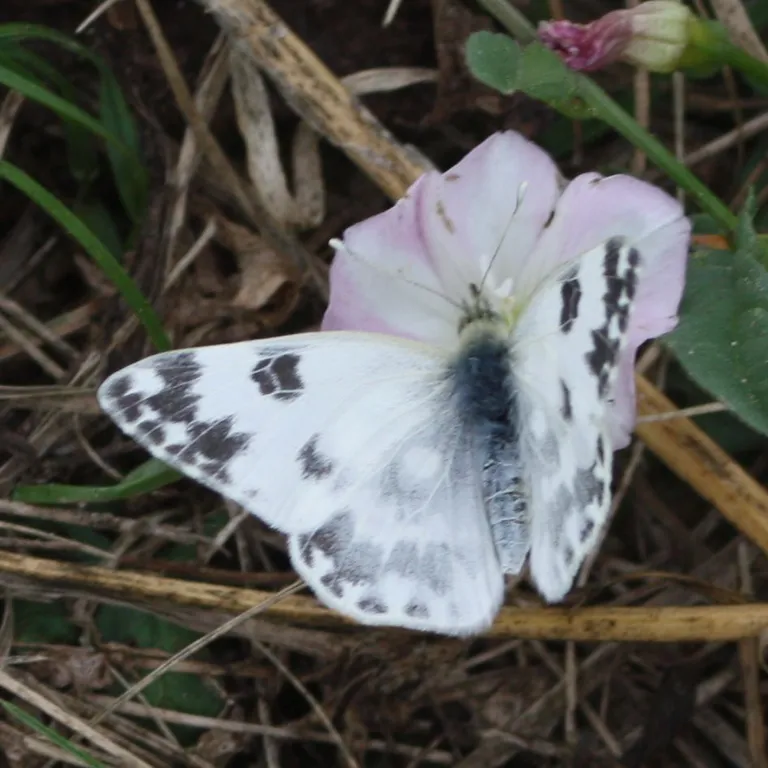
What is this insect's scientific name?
Pontia edusa
